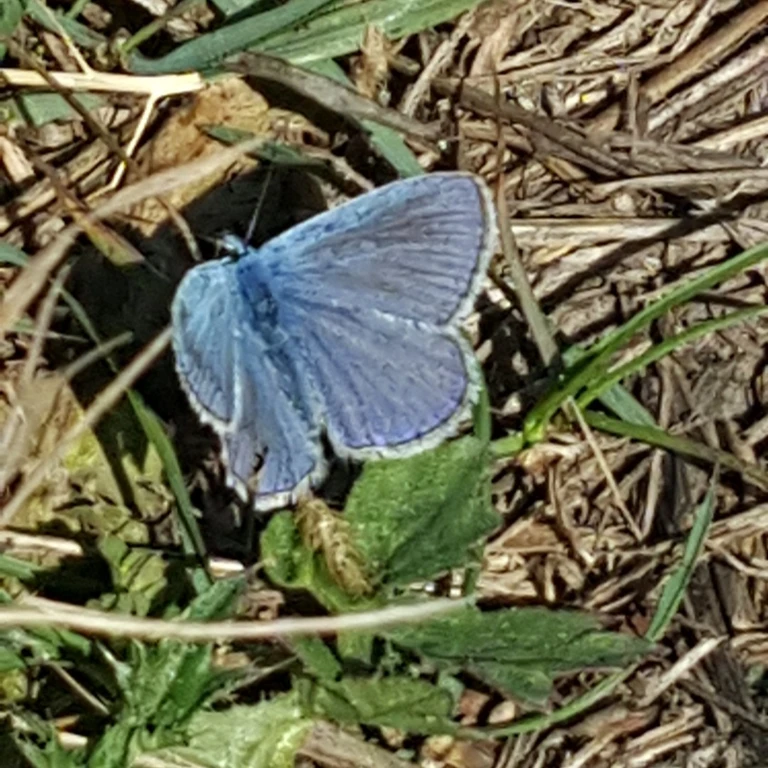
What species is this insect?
Polyommatus icarus
